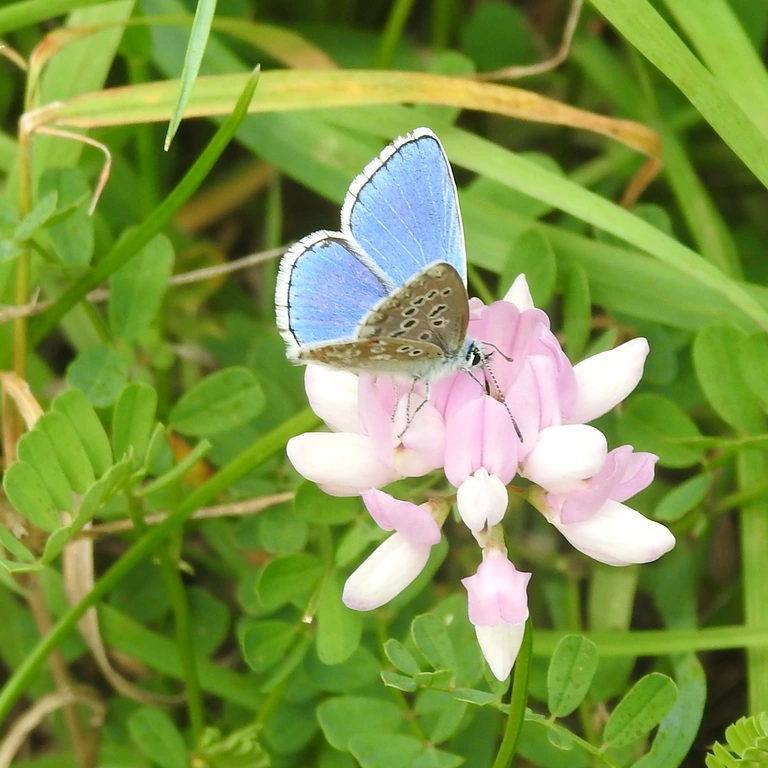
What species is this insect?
Lysandra bellargus
